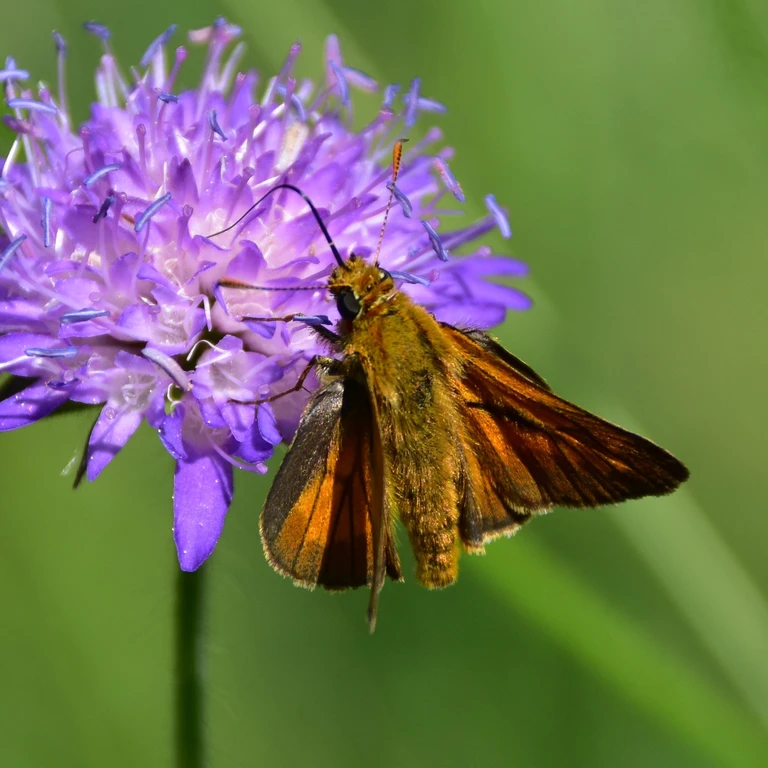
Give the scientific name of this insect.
Ochlodes sylvanus (also Ochlodes venata)
